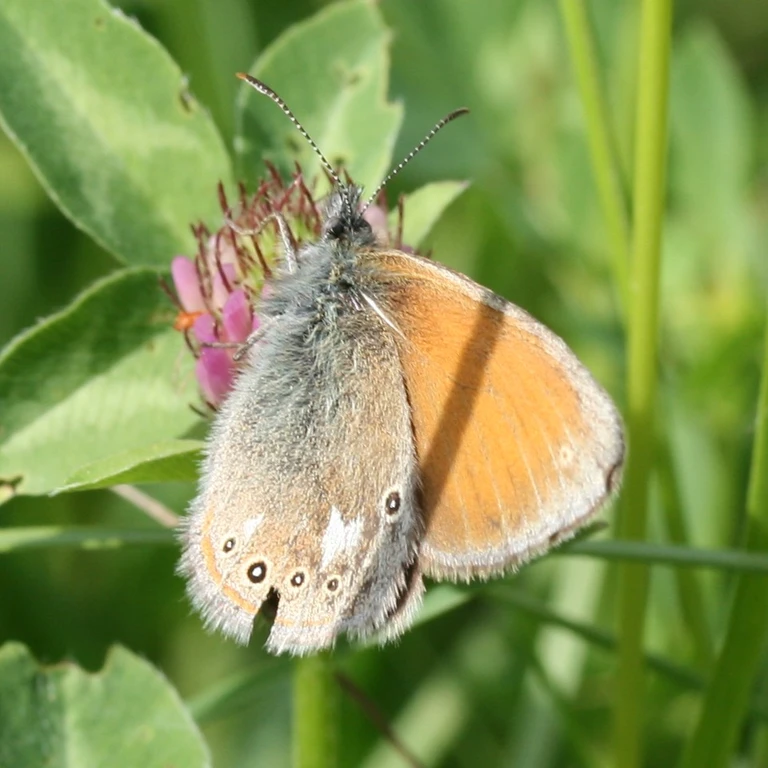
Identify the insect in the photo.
Coenonympha glycerion (also Coenonympha iphis)
